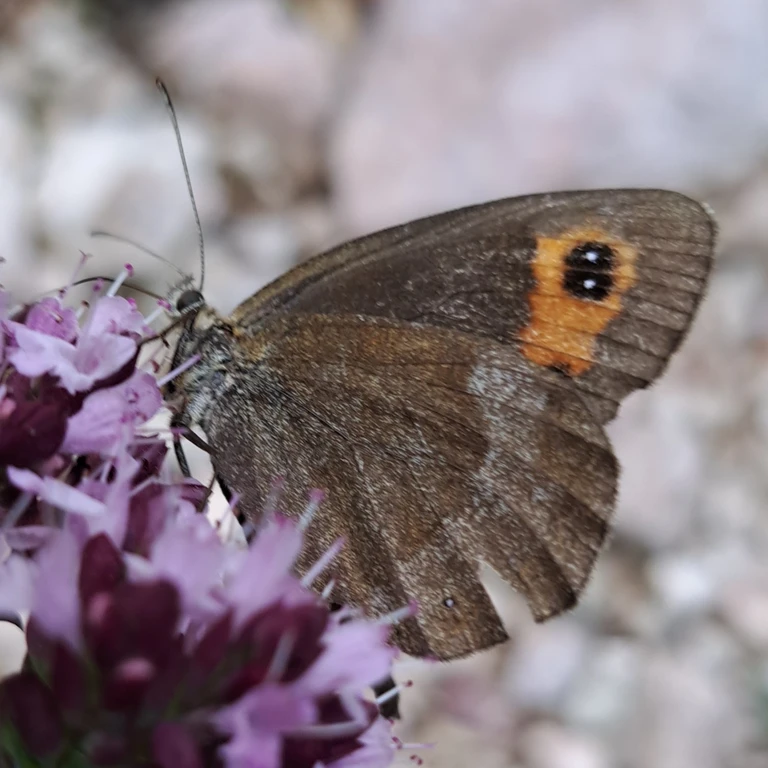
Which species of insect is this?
Erebia aethiops
